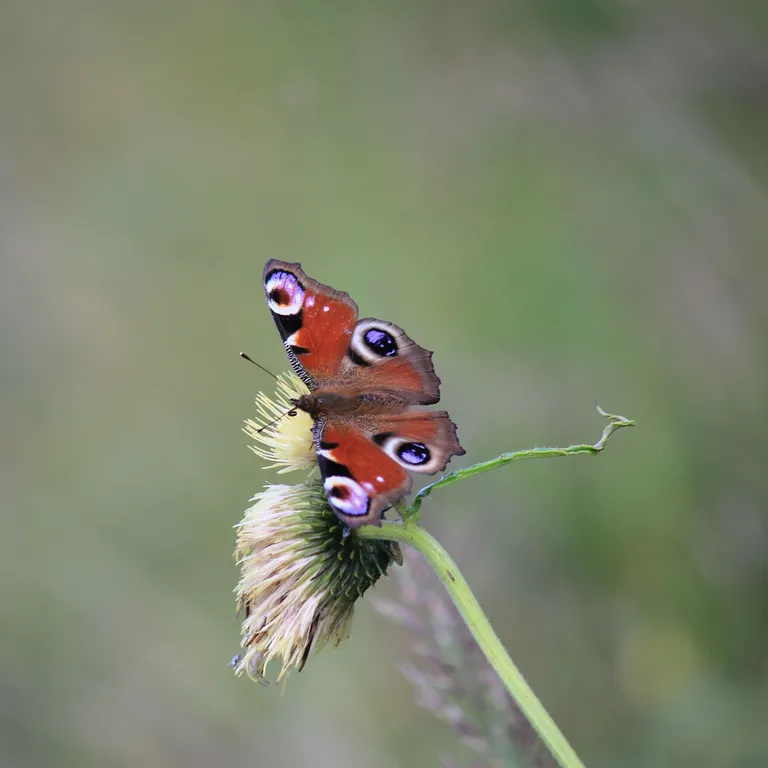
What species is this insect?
Aglais io
